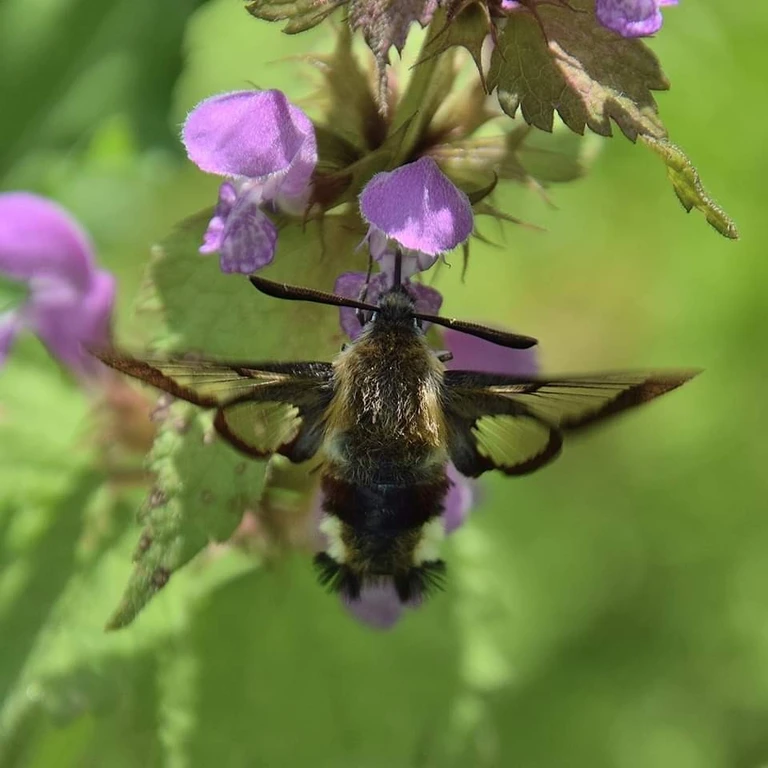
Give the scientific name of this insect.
Hemaris fuciformis
